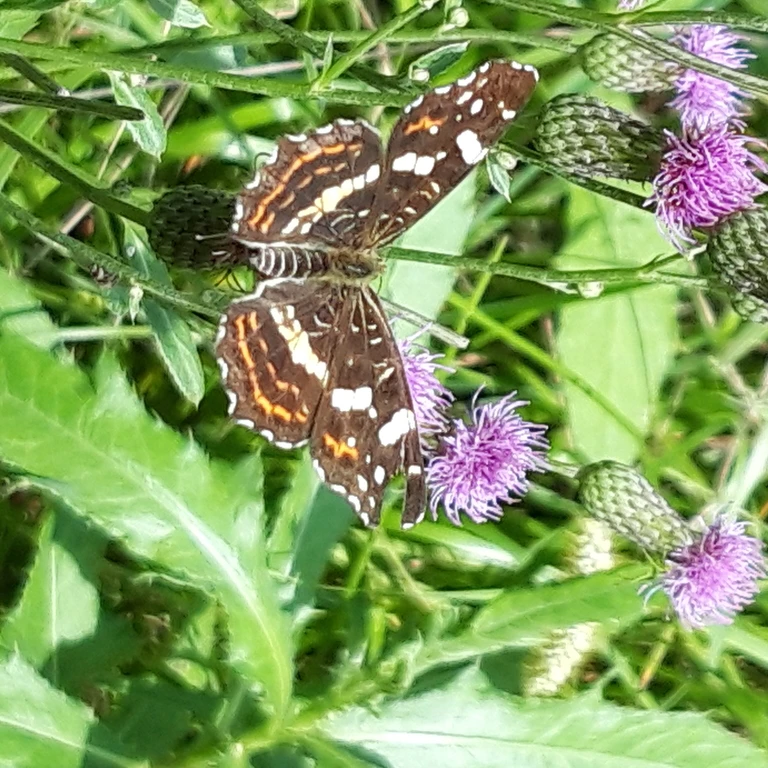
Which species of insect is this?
Araschnia levana
